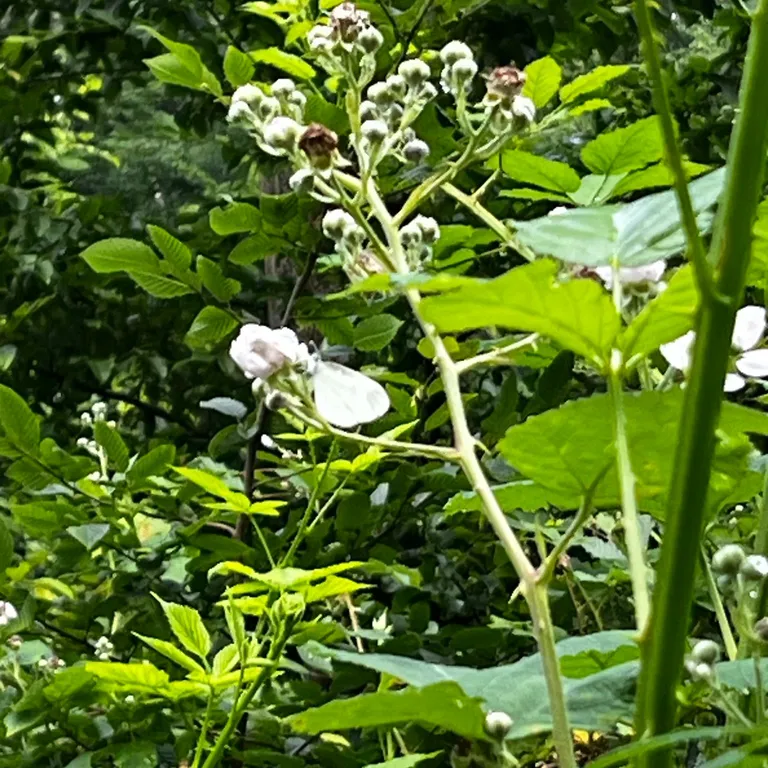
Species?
Leptidea sinapis/juvernica
